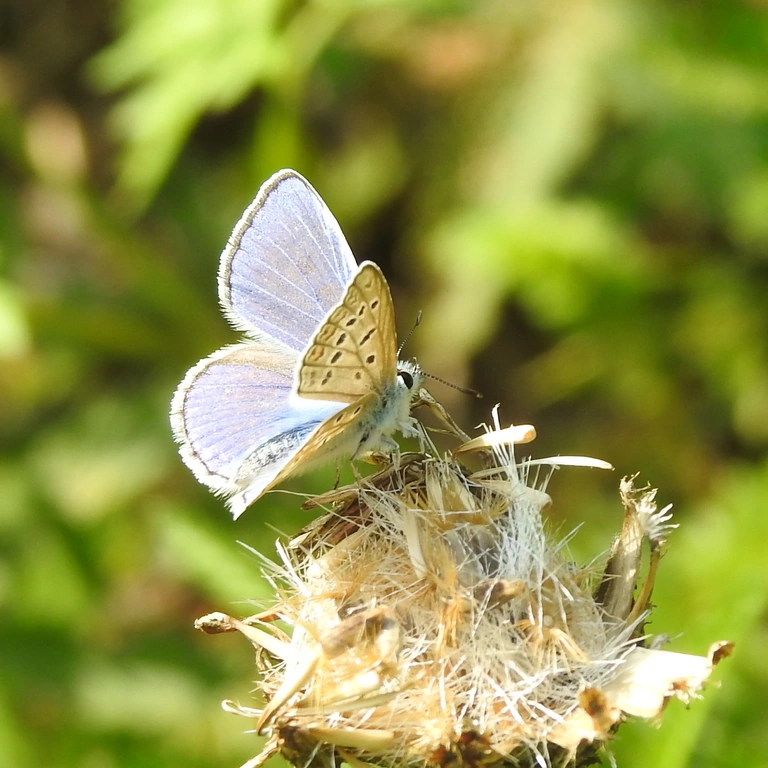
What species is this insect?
Polyommatus icarus
